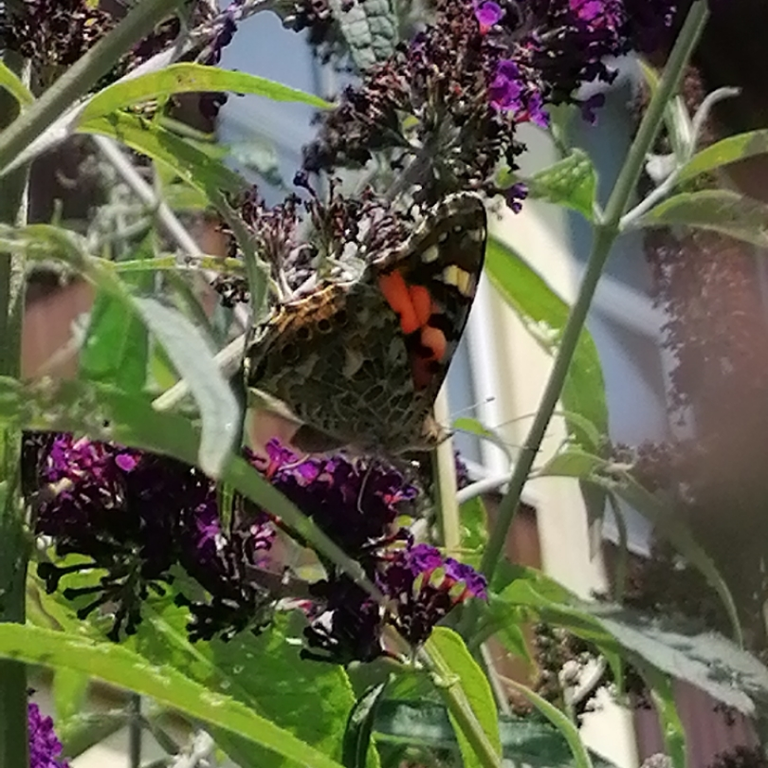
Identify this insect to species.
Vanessa cardui
